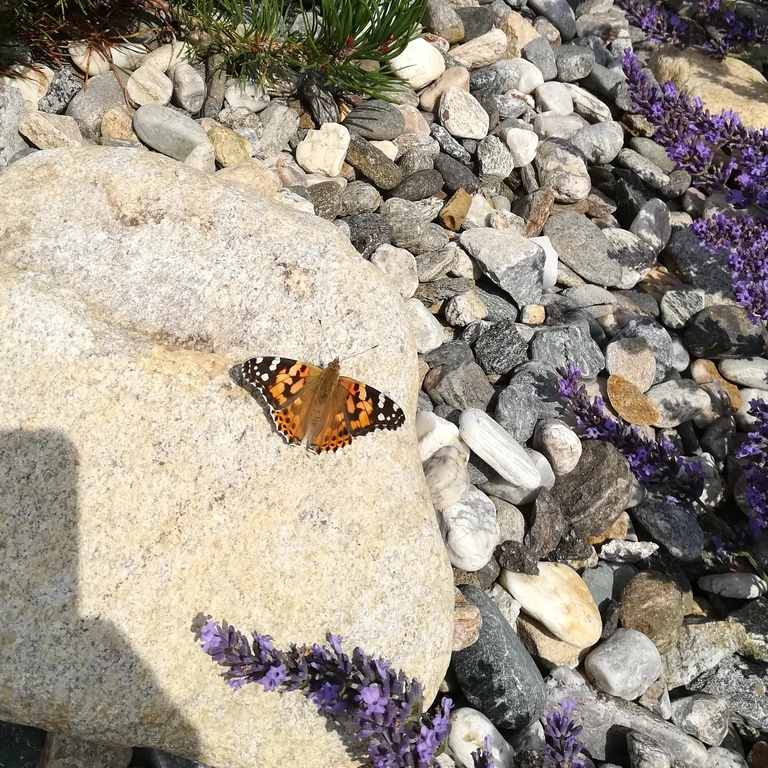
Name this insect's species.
Vanessa cardui
